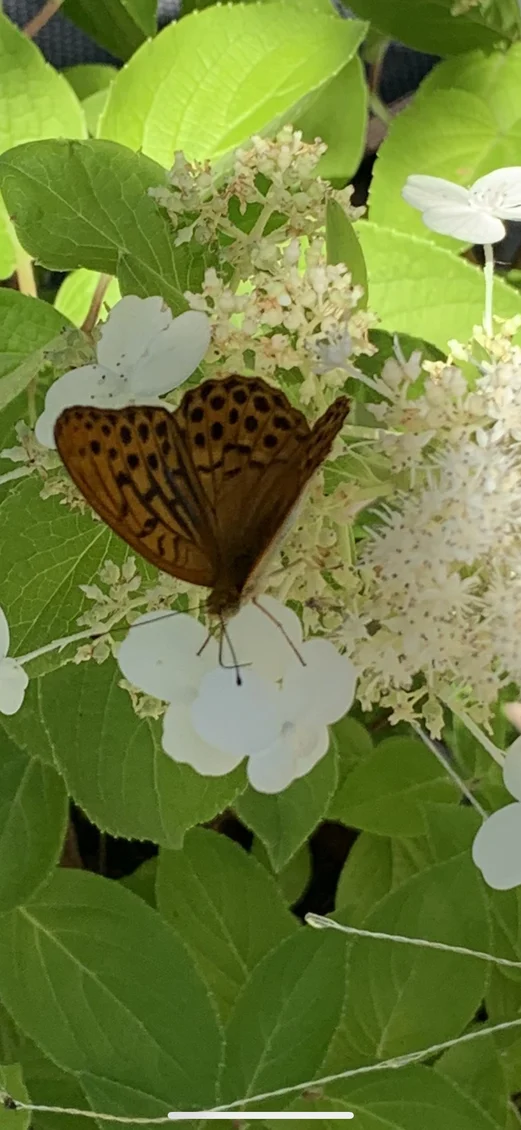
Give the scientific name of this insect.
Argynnis paphia
